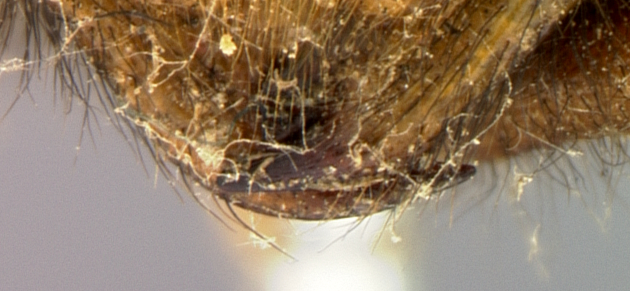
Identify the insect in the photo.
Cimbex nomurae
